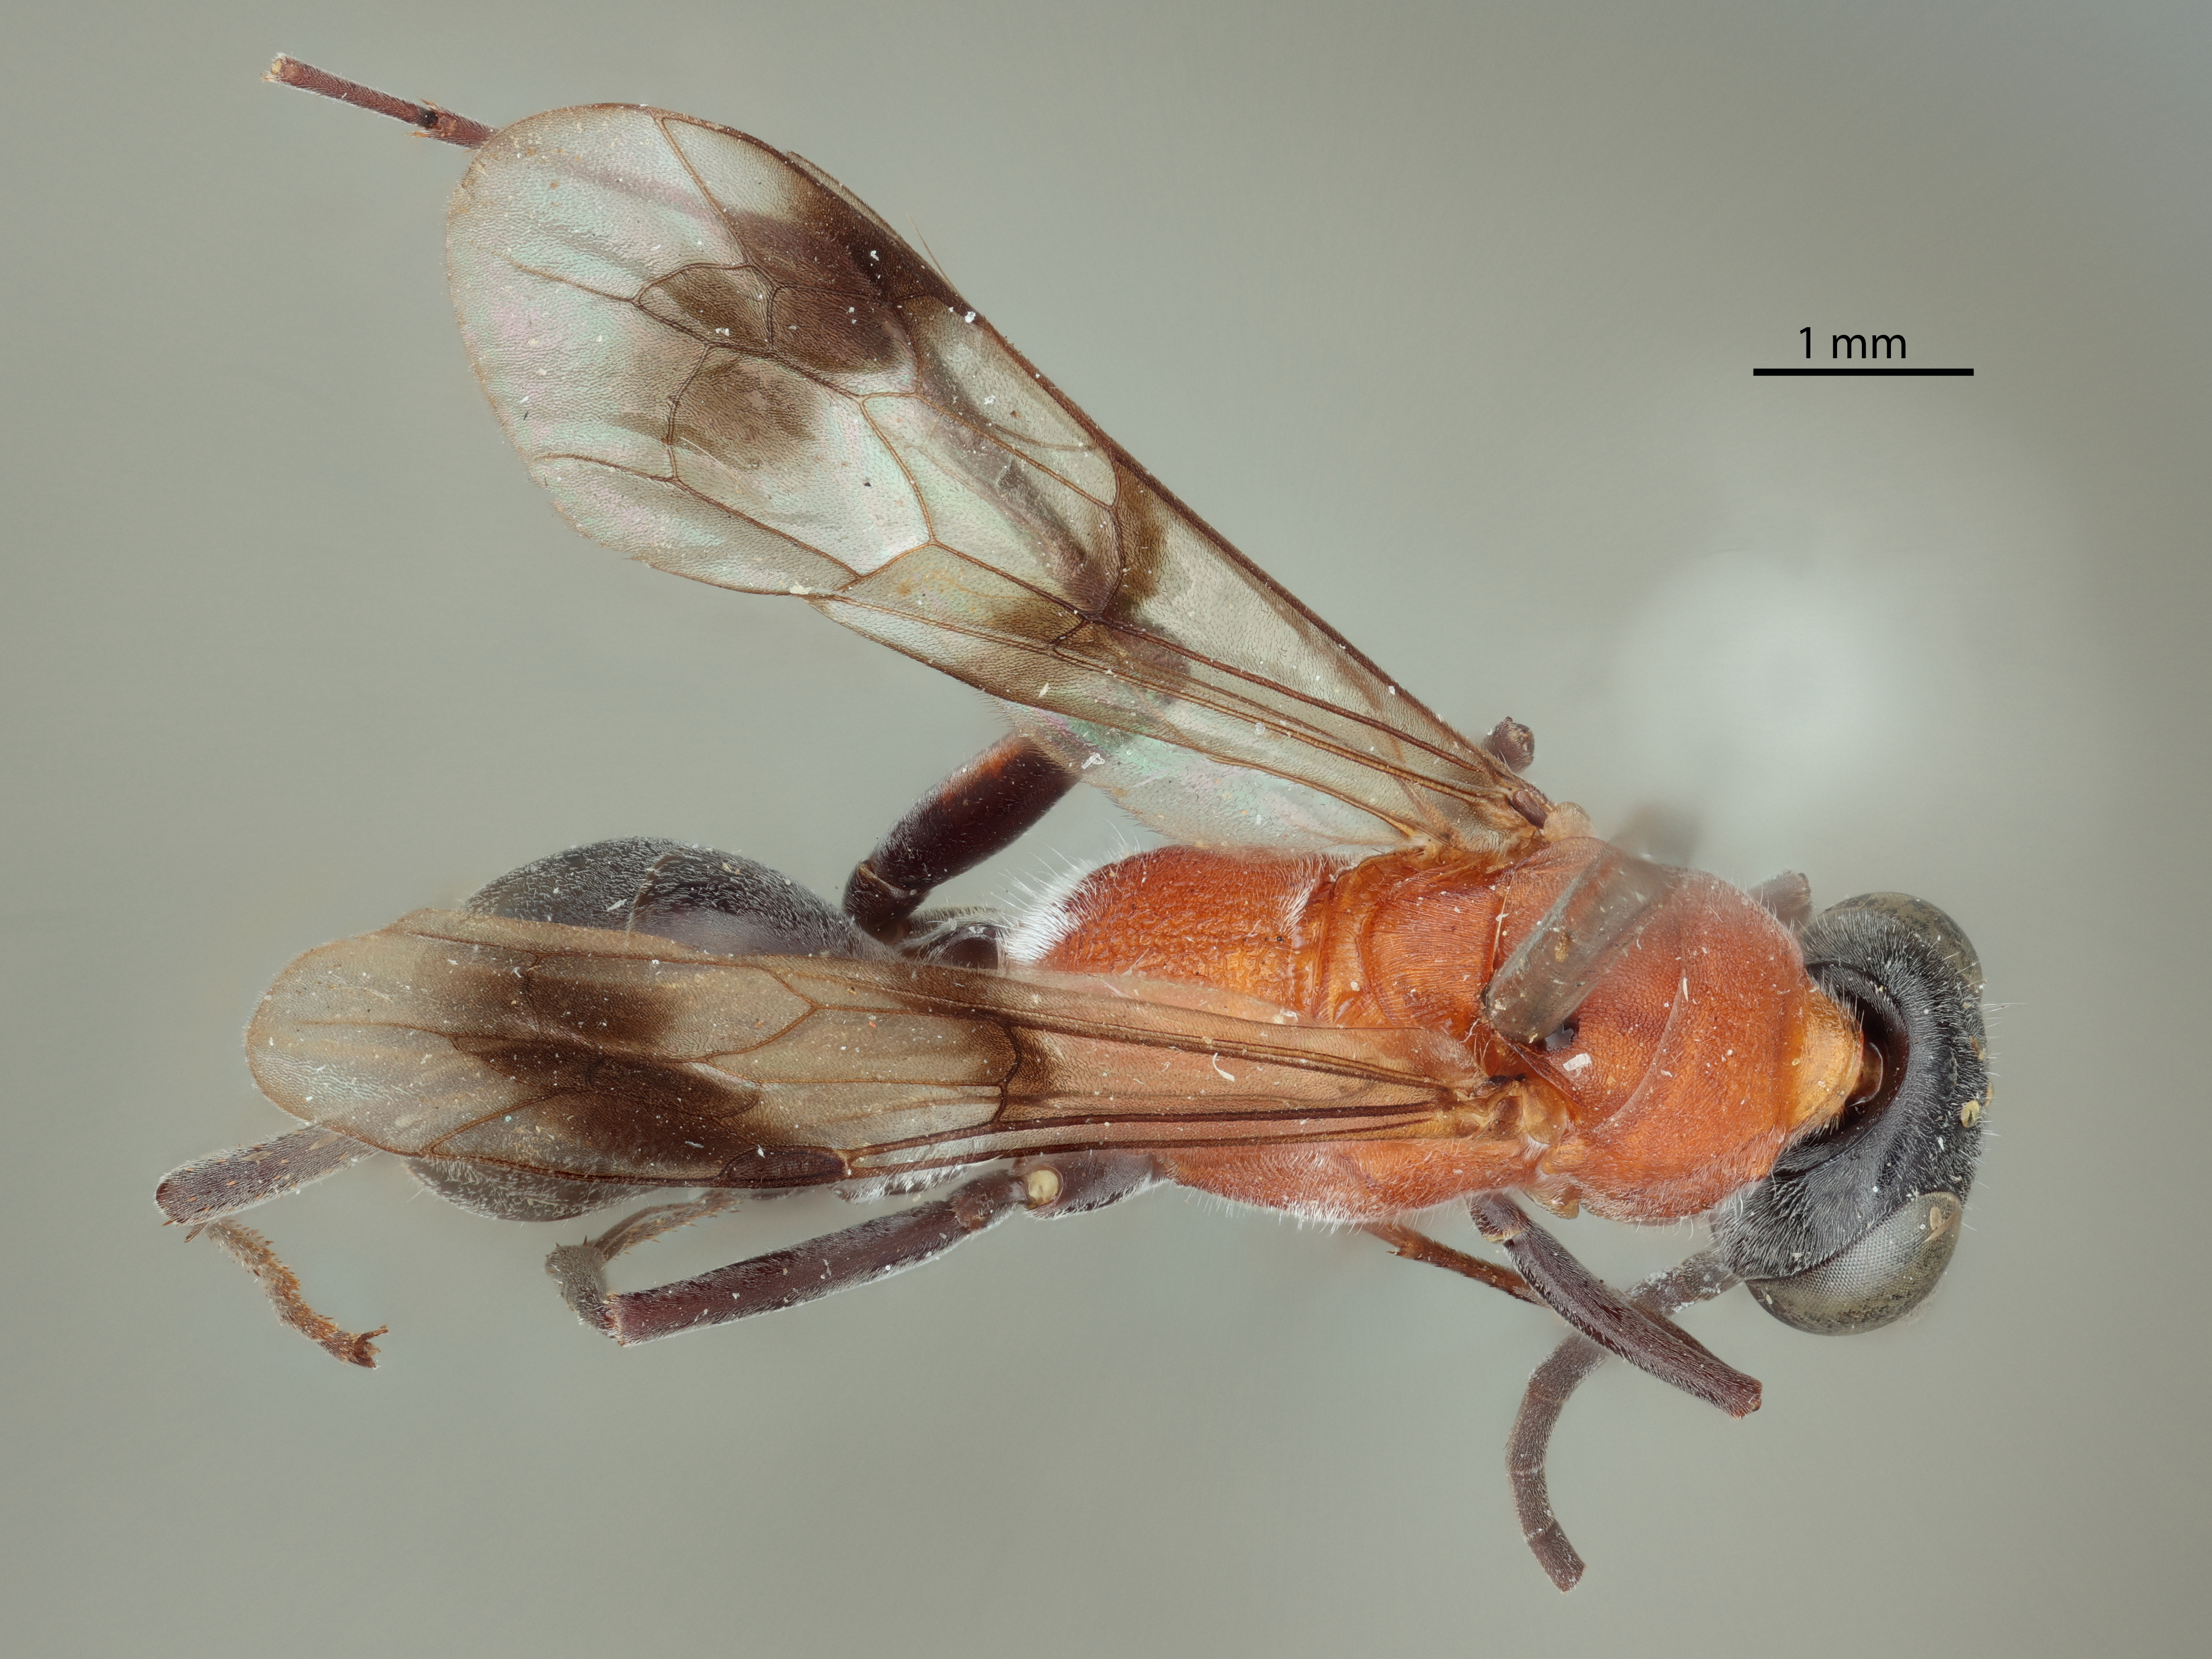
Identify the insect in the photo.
Meragenia rufithorax
